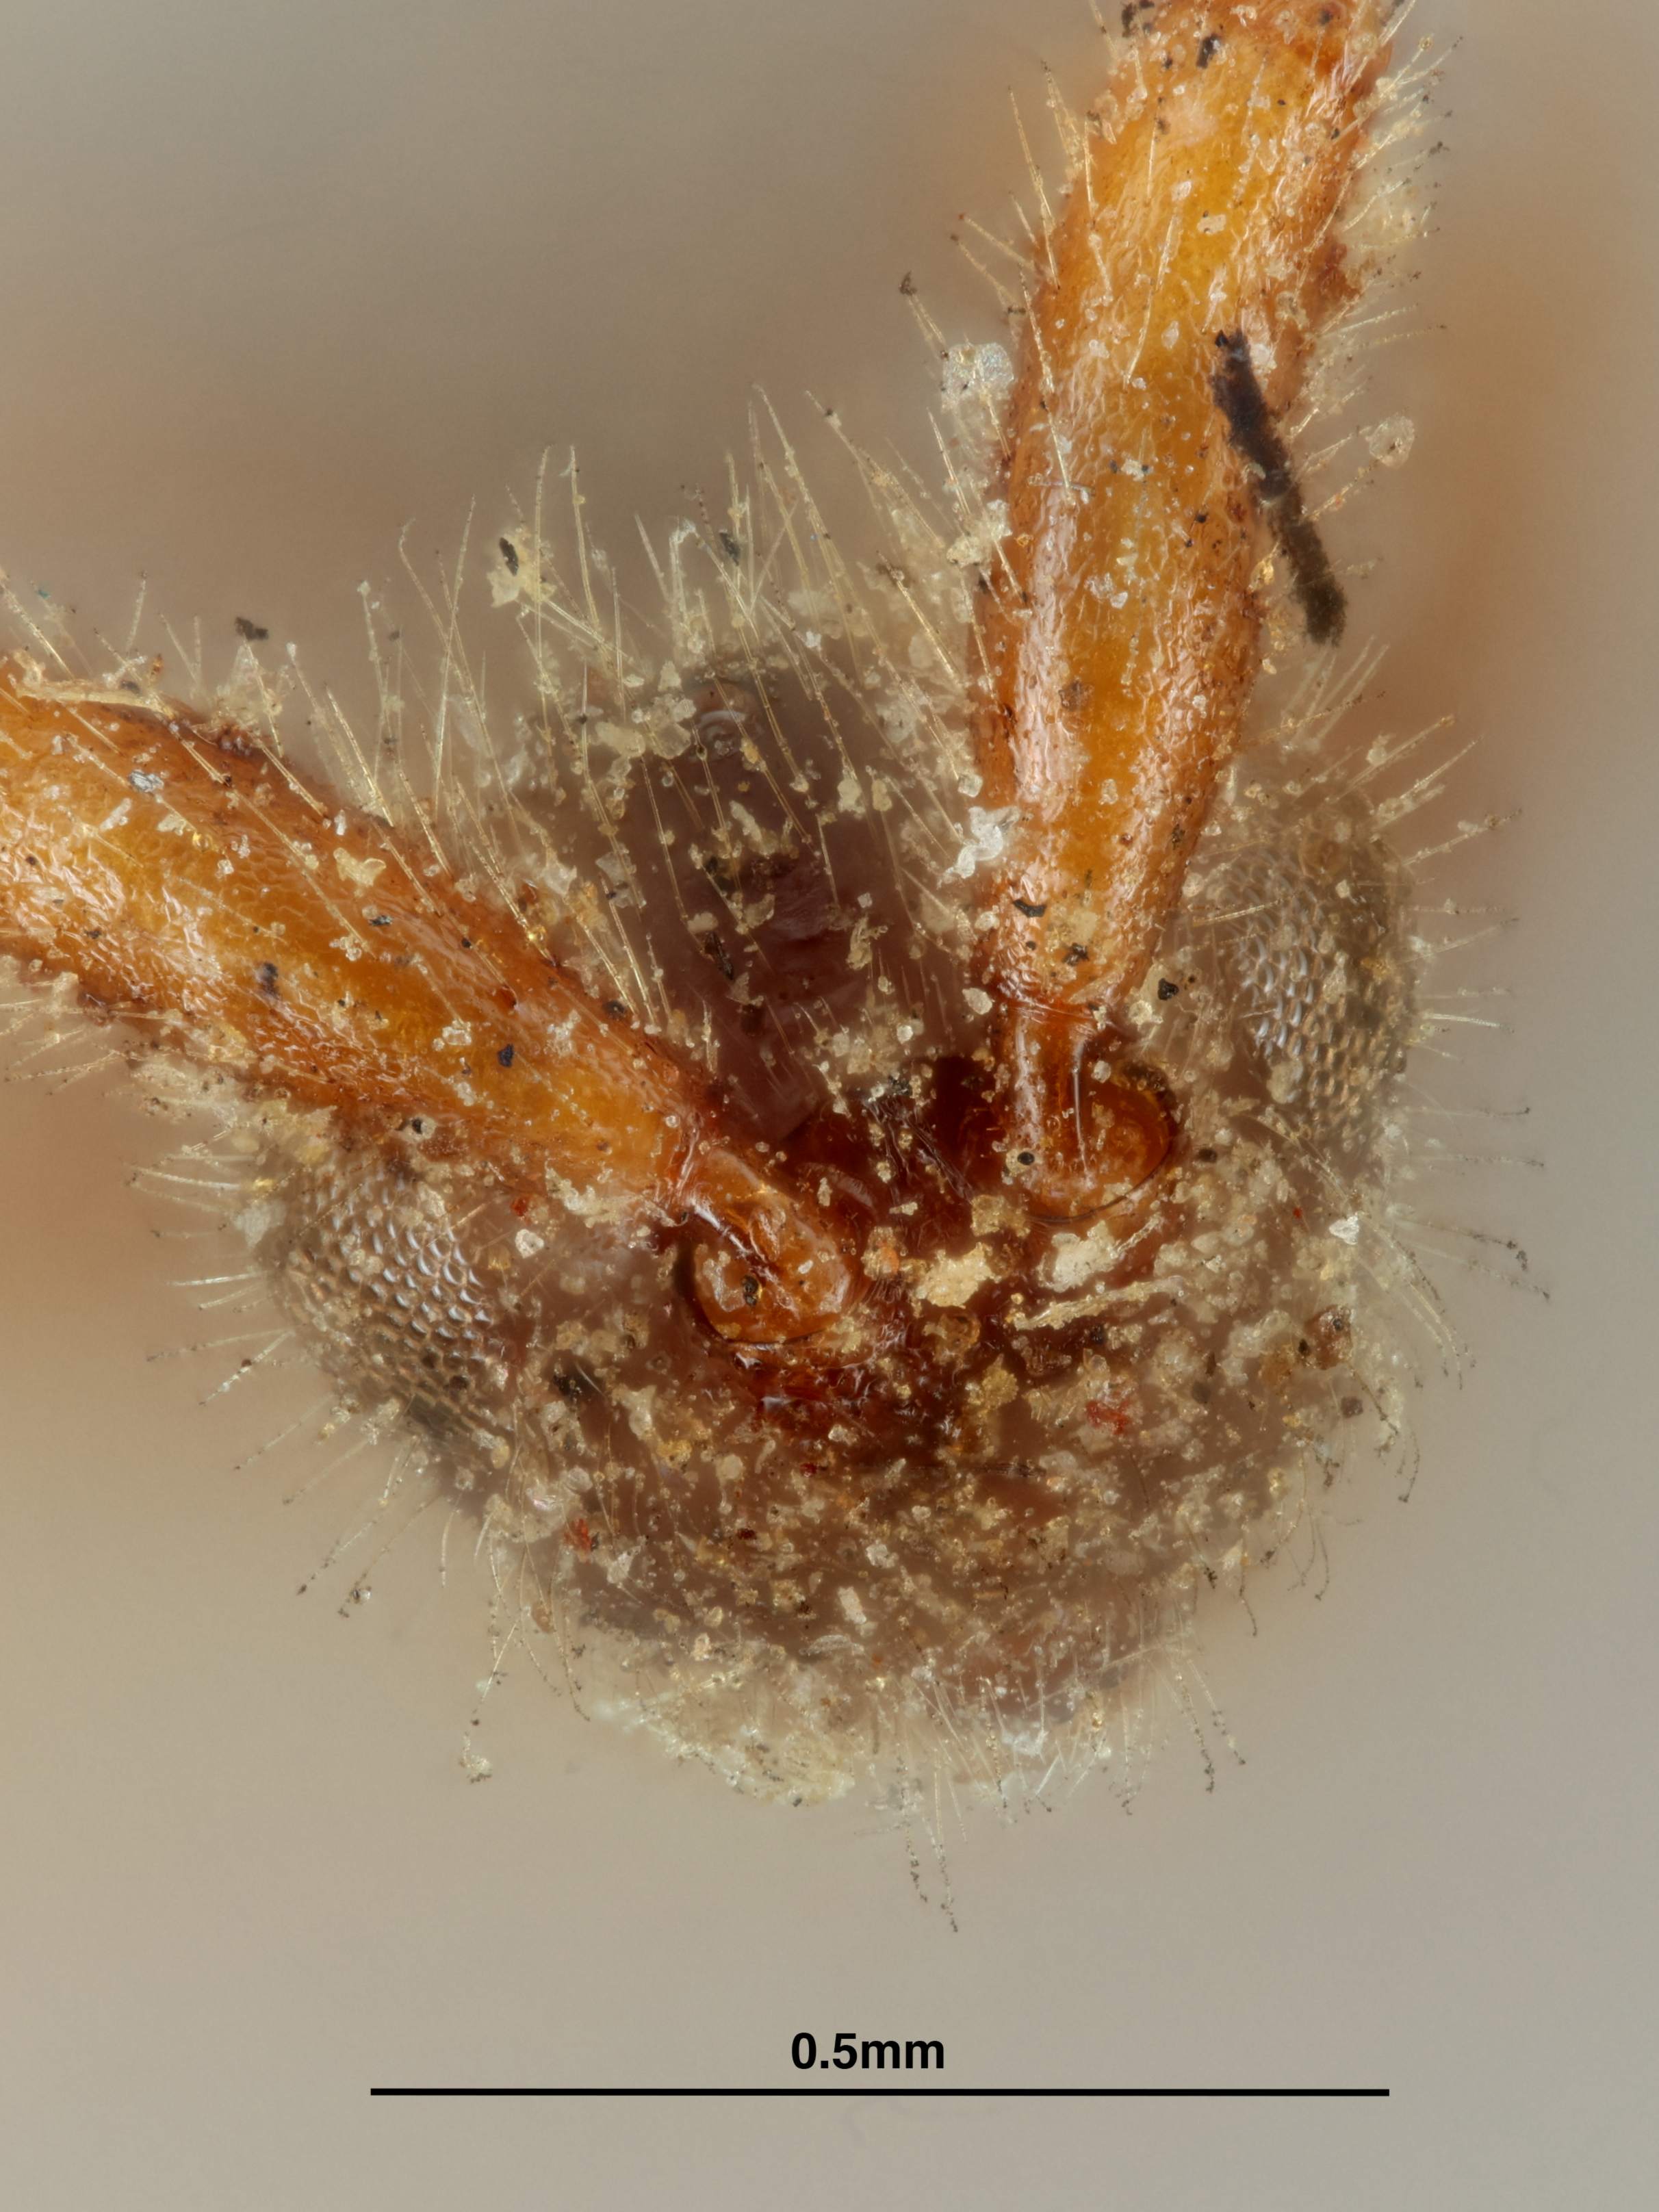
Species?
Pantoclis crassicornis
